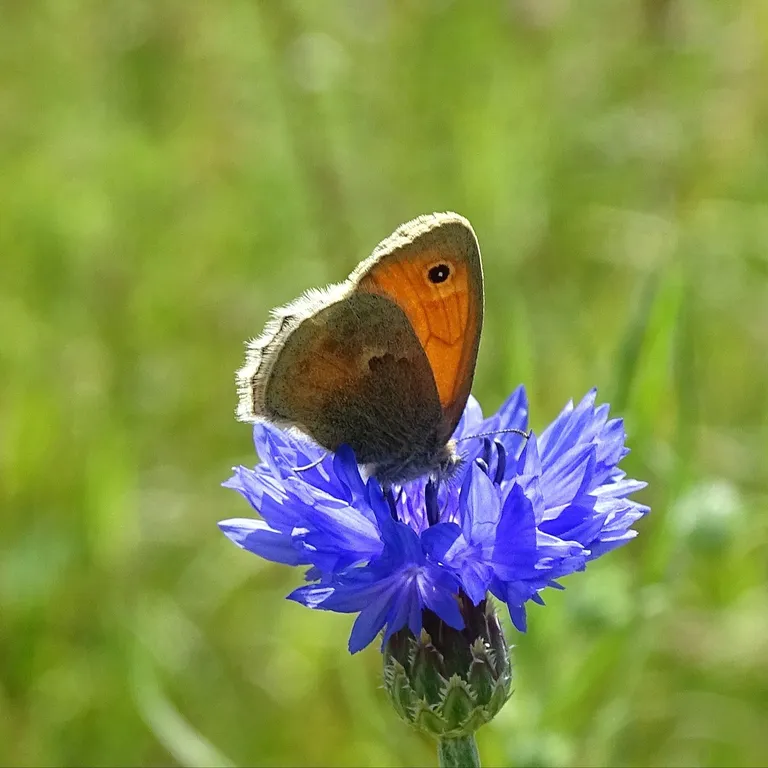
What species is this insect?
Coenonympha pamphilus
